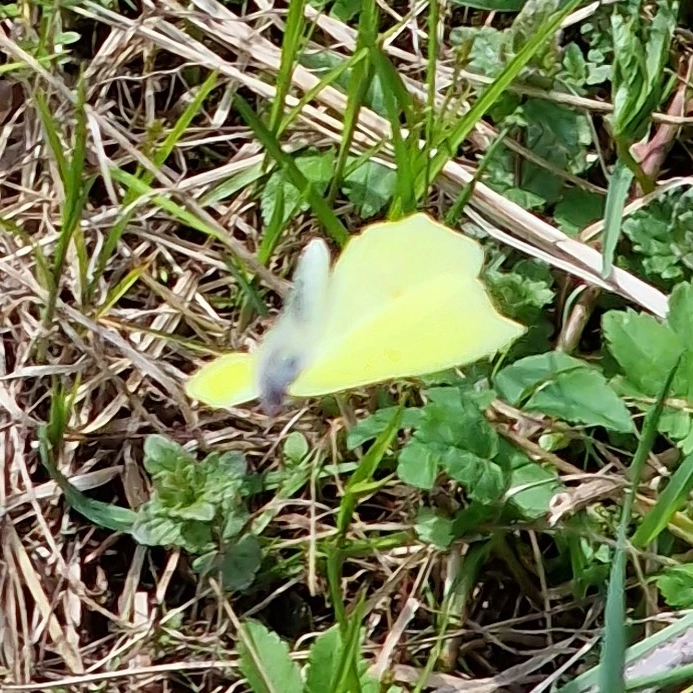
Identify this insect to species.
Gonepteryx rhamni
